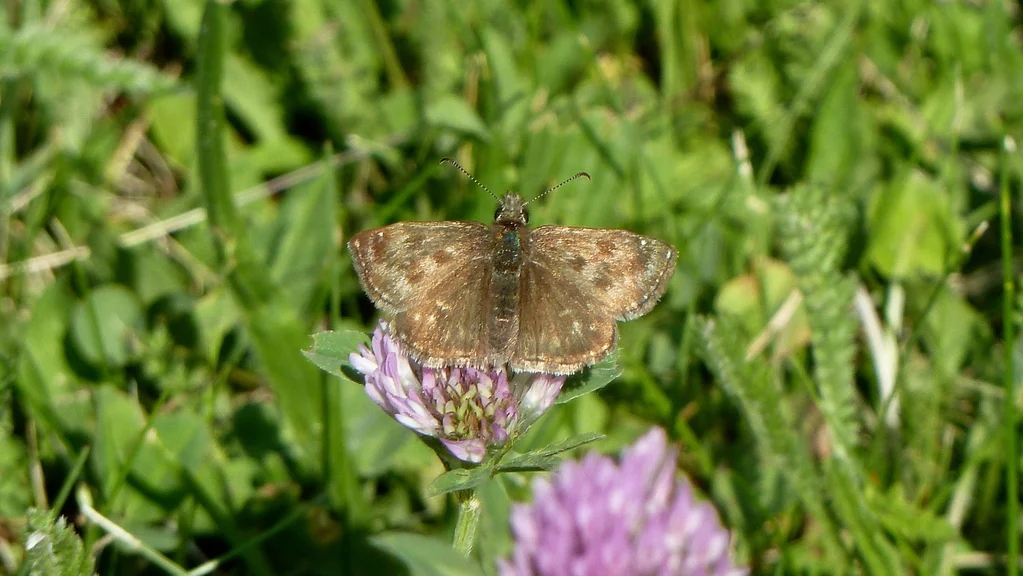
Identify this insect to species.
Erynnis tages
